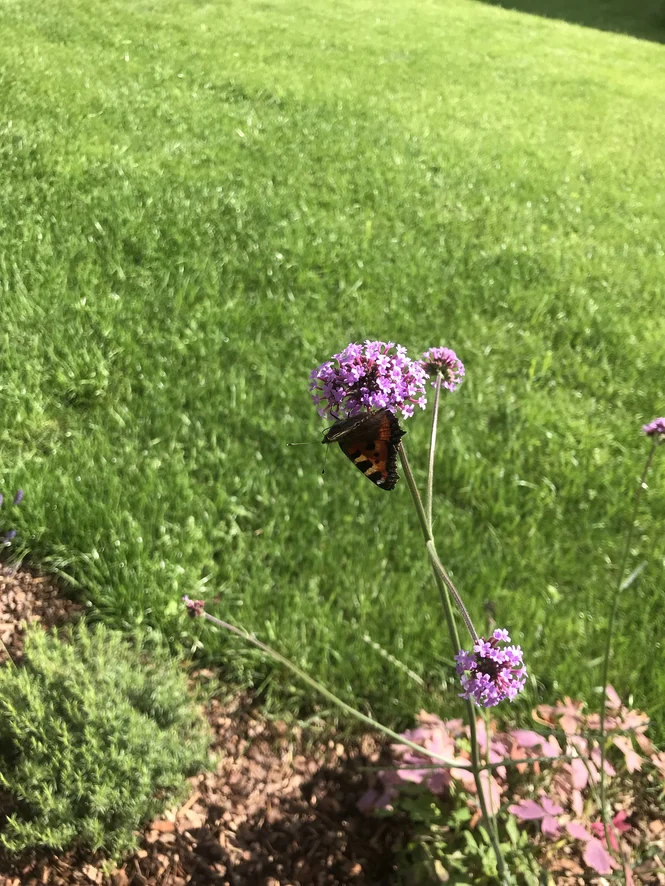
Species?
Aglais urticae
